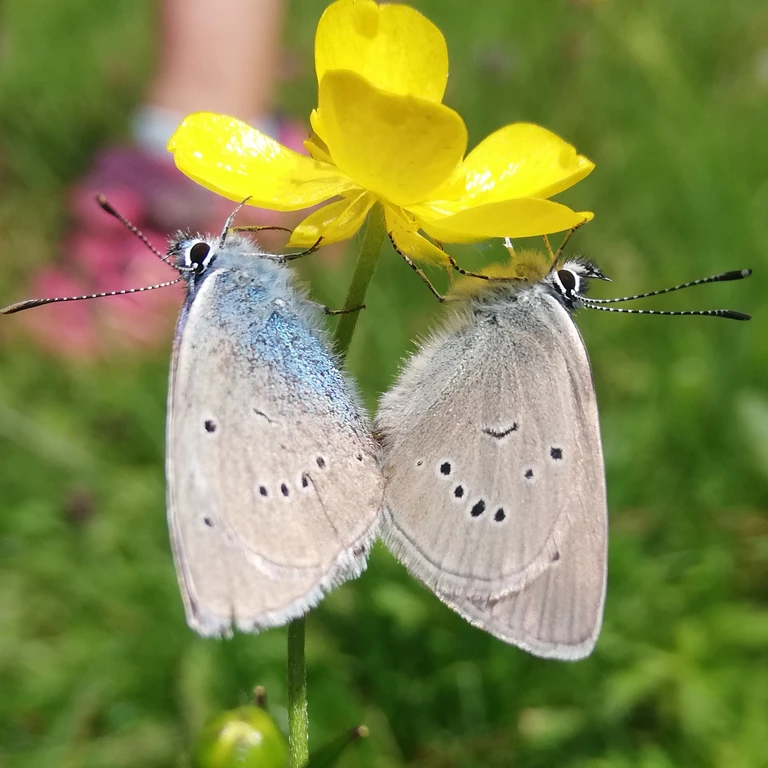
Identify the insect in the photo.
Cyaniris semiargus
